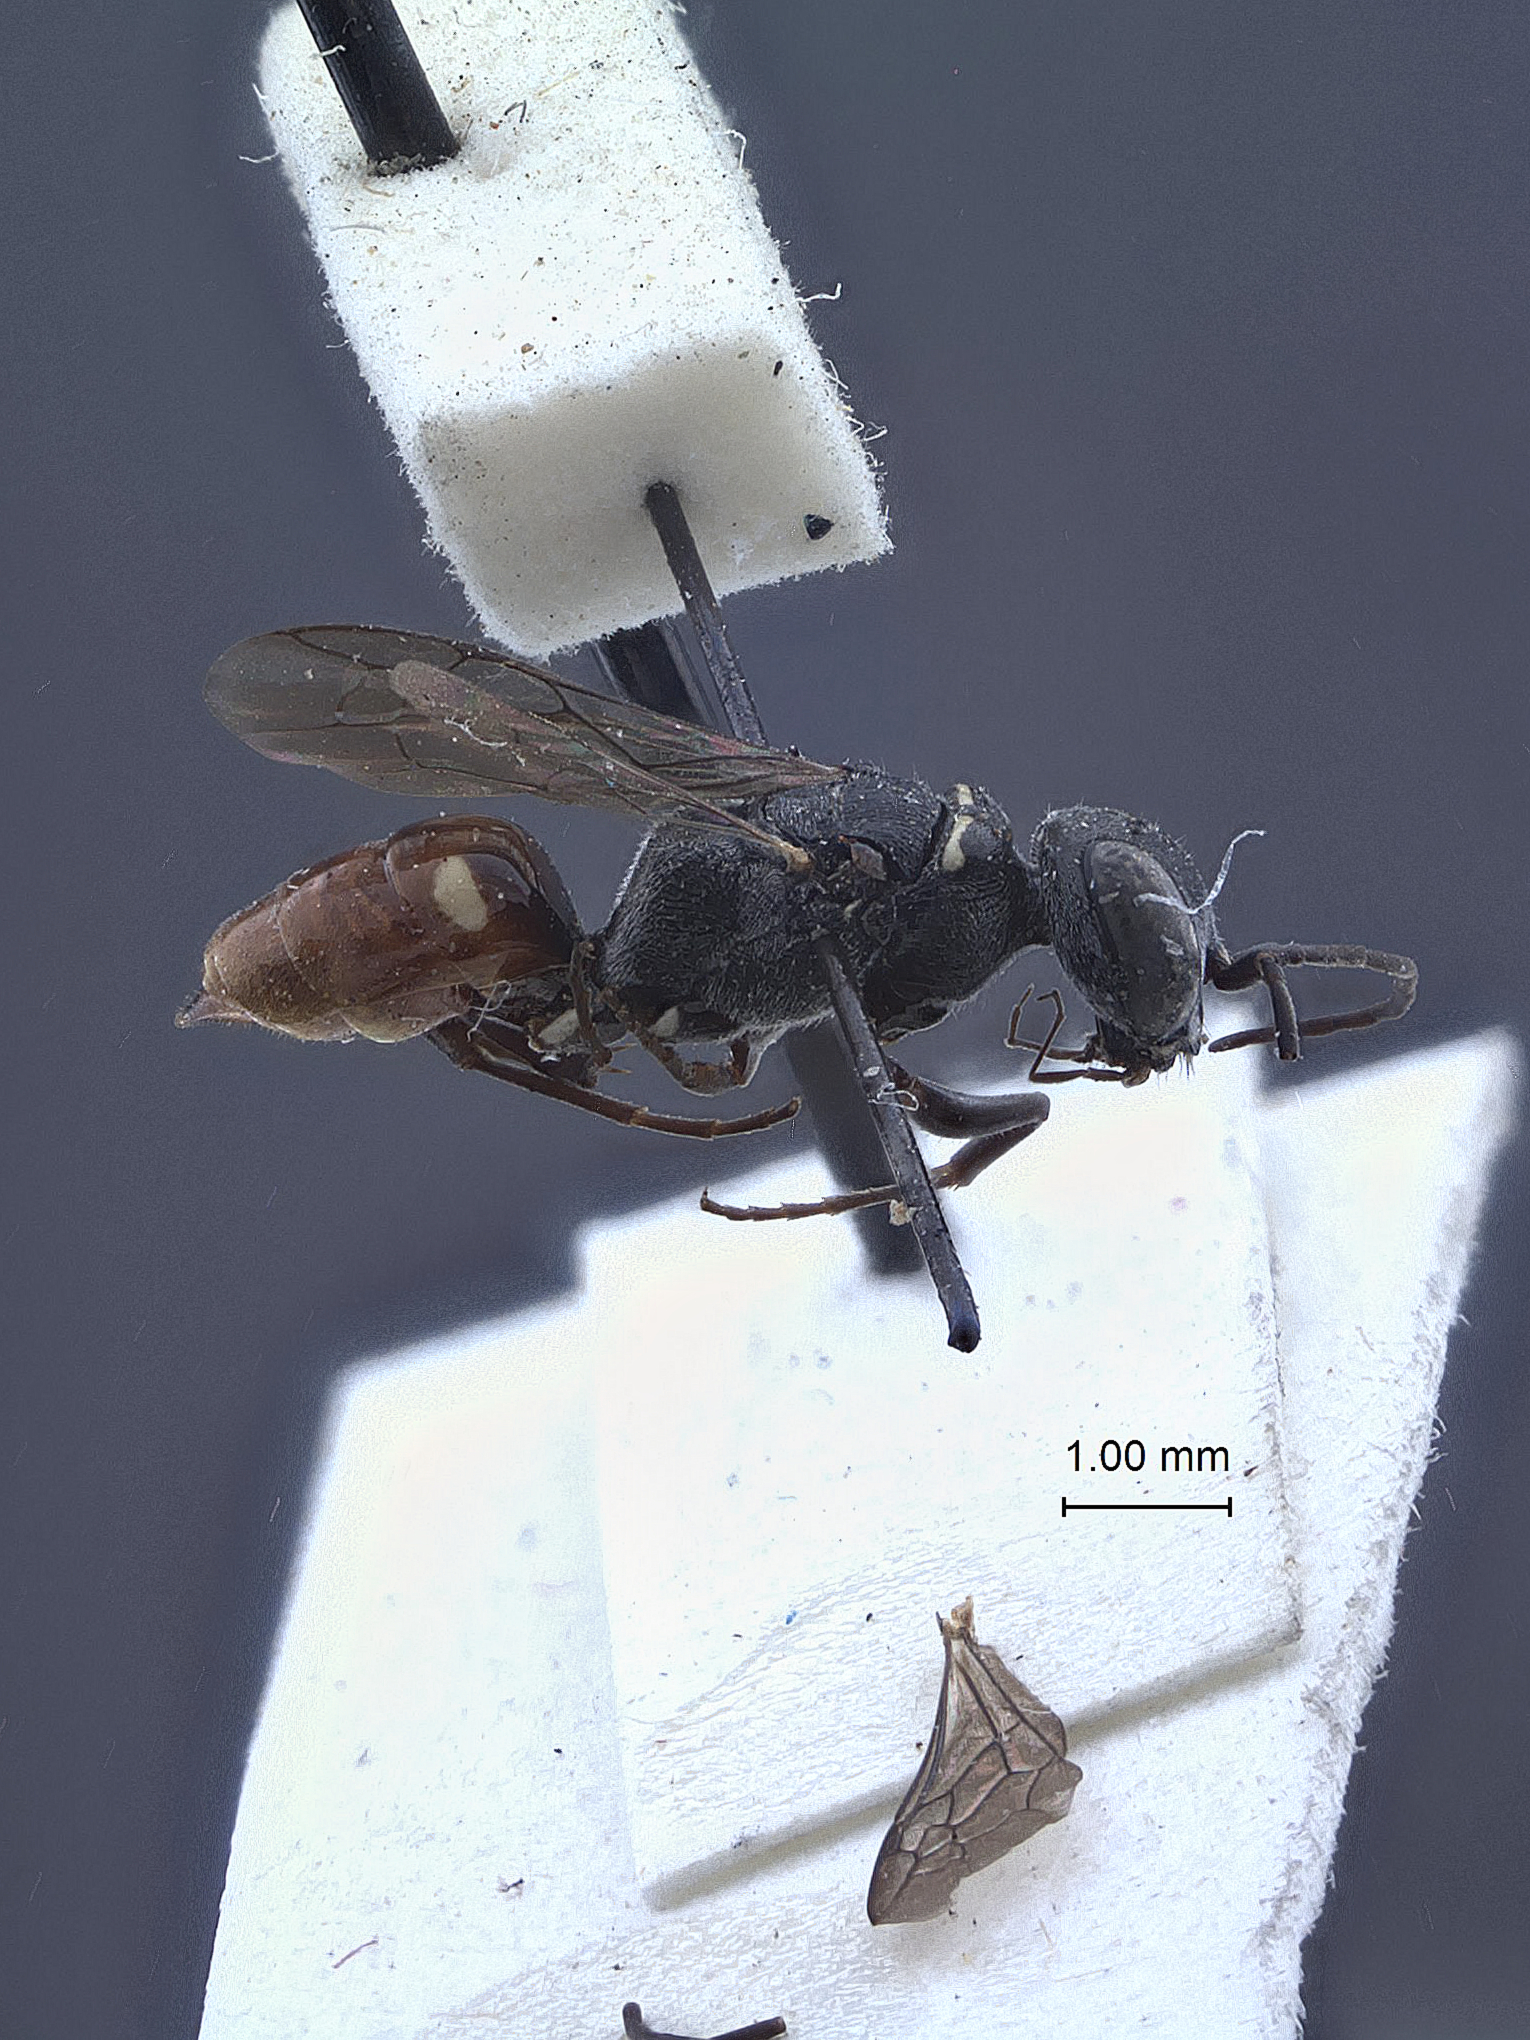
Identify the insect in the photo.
Dolichurus morelensis
